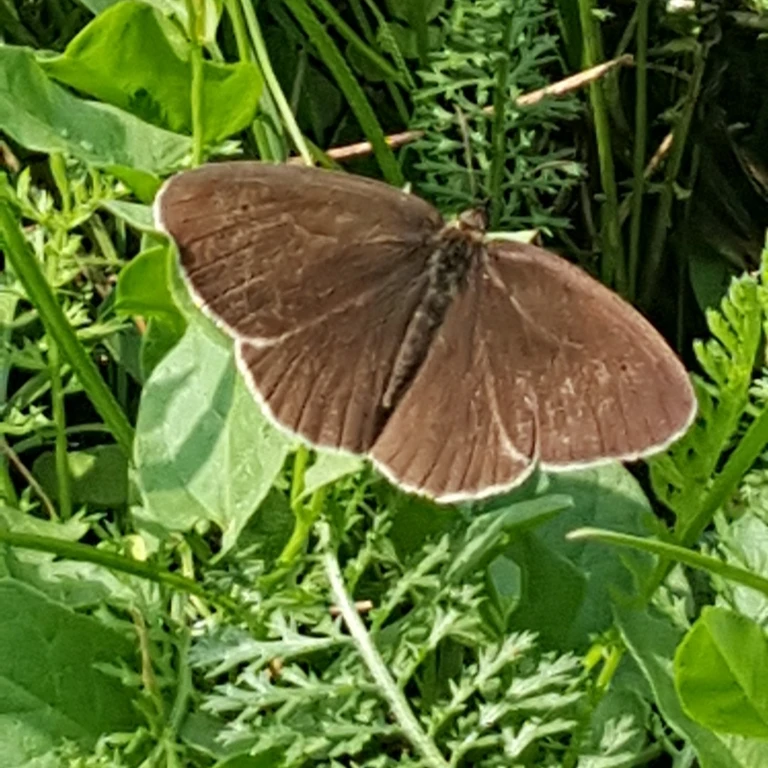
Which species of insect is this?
Aphantopus hyperantus
